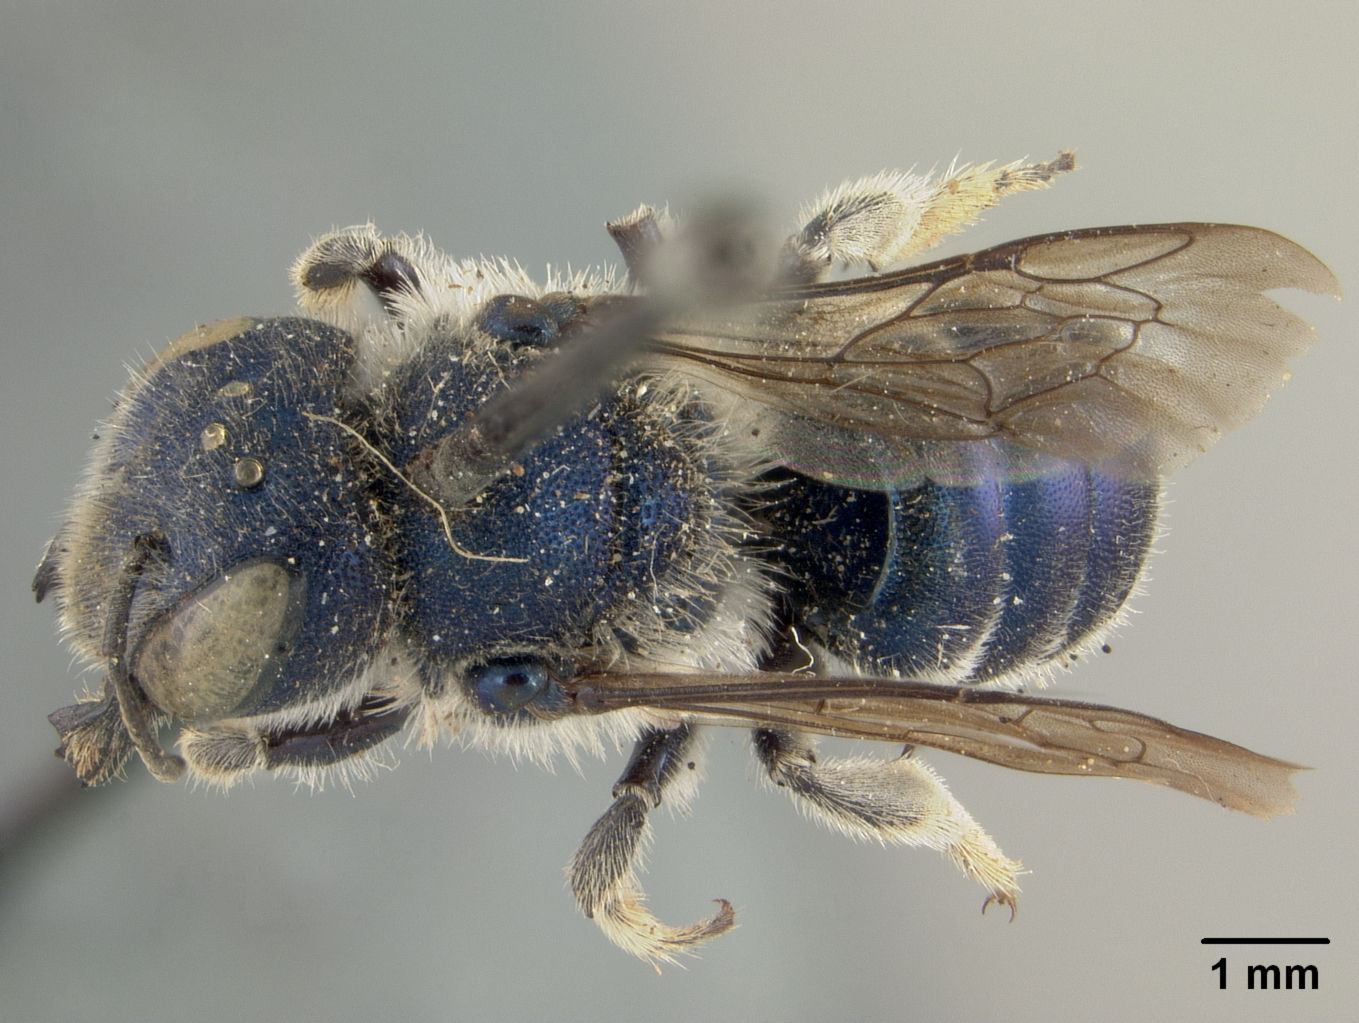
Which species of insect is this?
Osmia subfasciata
